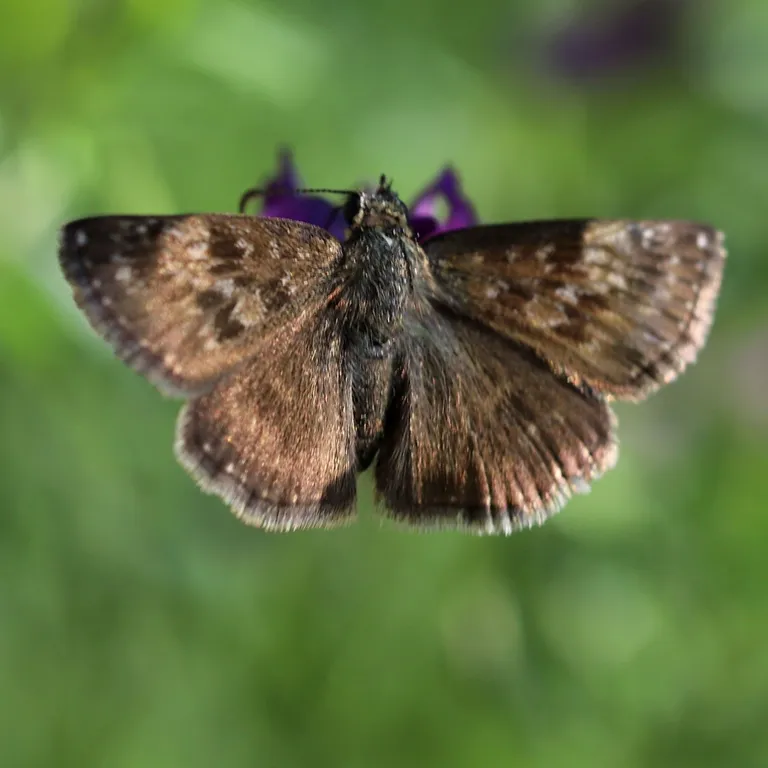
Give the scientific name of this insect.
Erynnis tages
